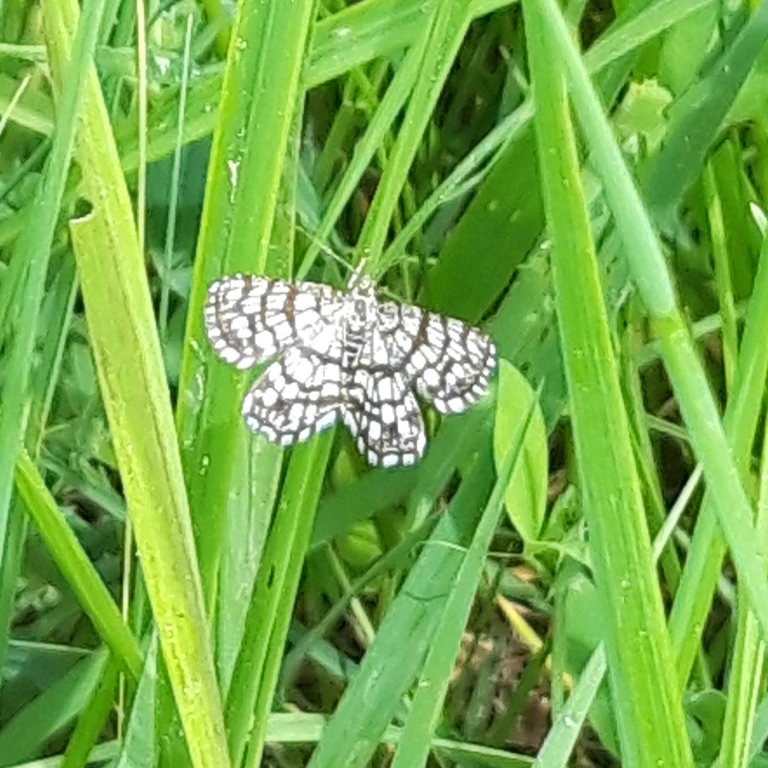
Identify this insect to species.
Chiasmia clathrata
